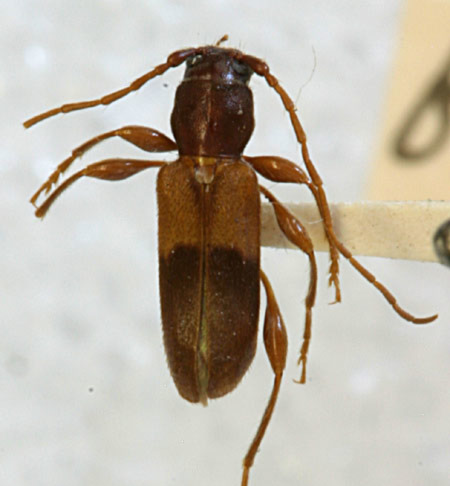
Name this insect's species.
Phymatodes frosti
